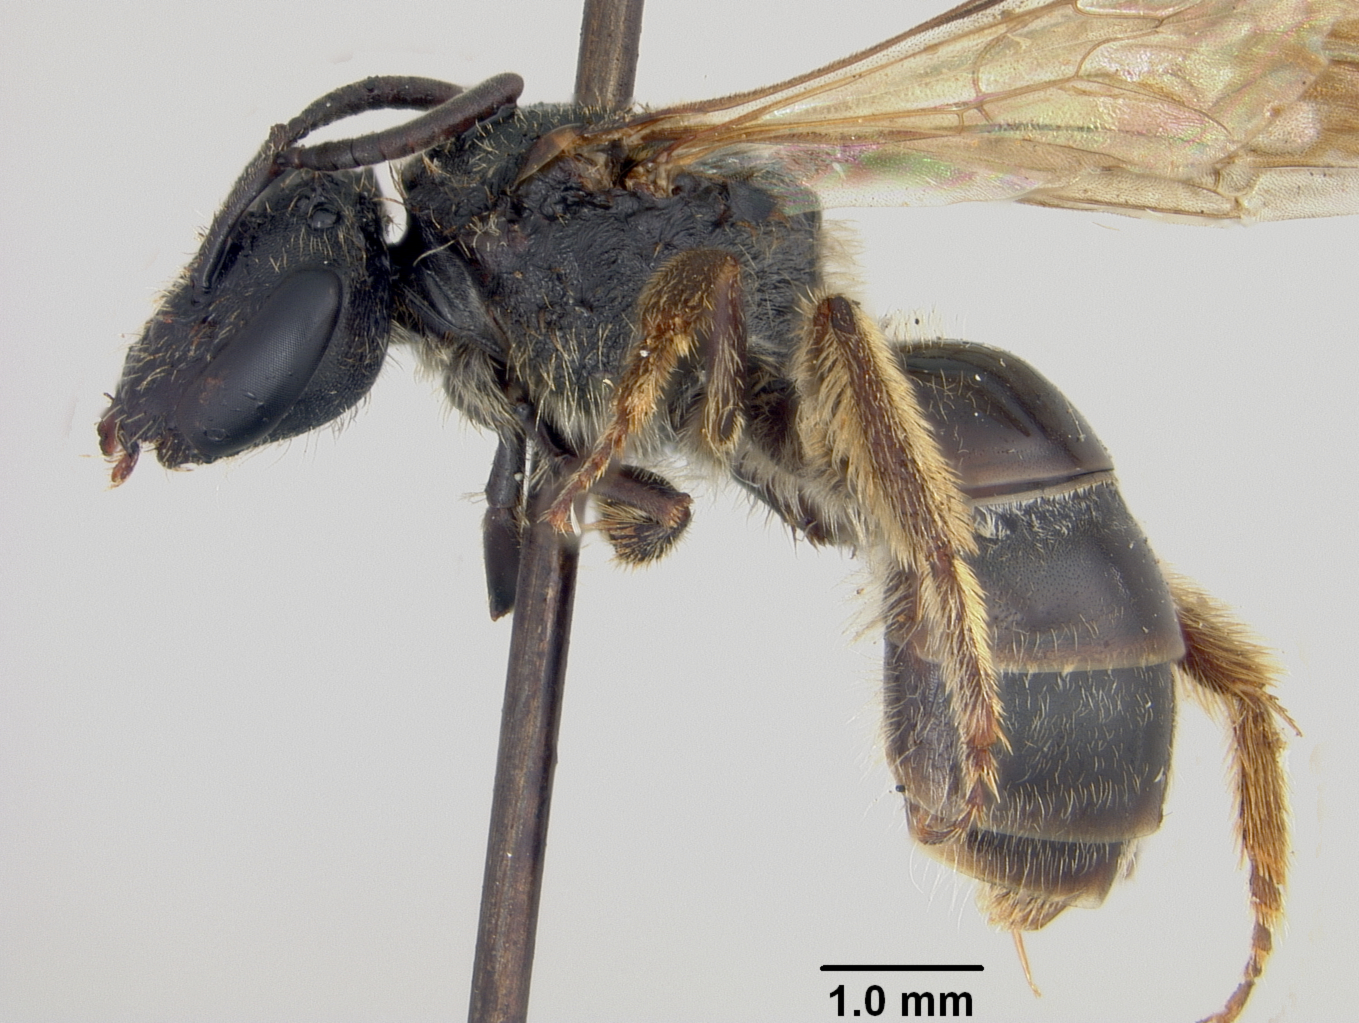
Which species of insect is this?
Halictus moltrechti
